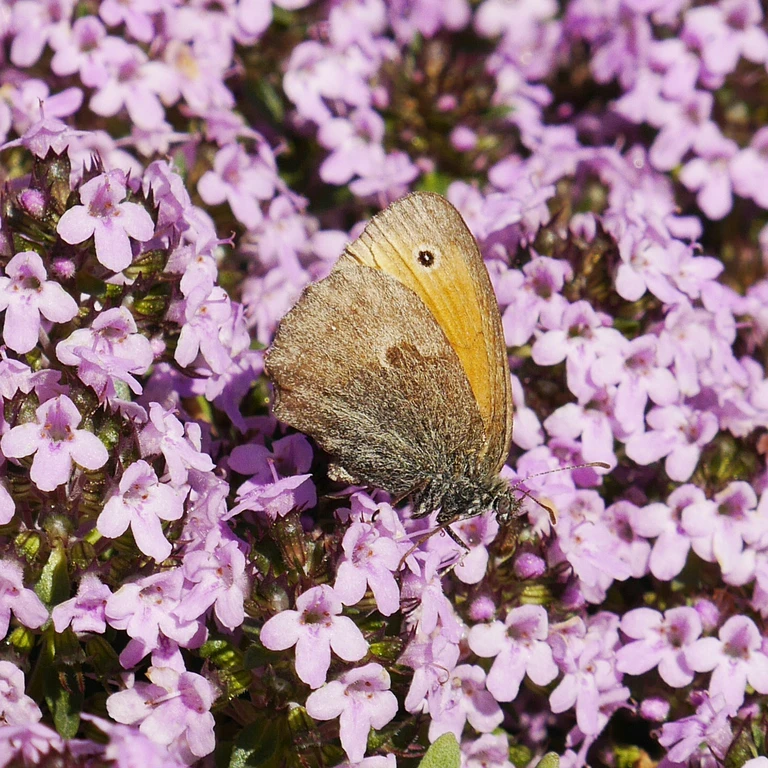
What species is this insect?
Coenonympha pamphilus
